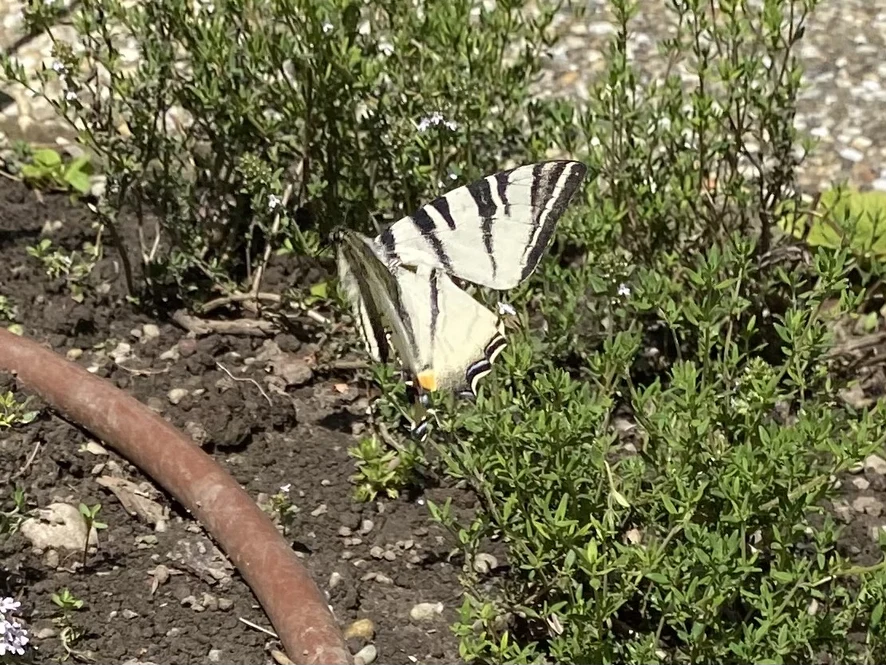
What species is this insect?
Iphiclides podalirius
